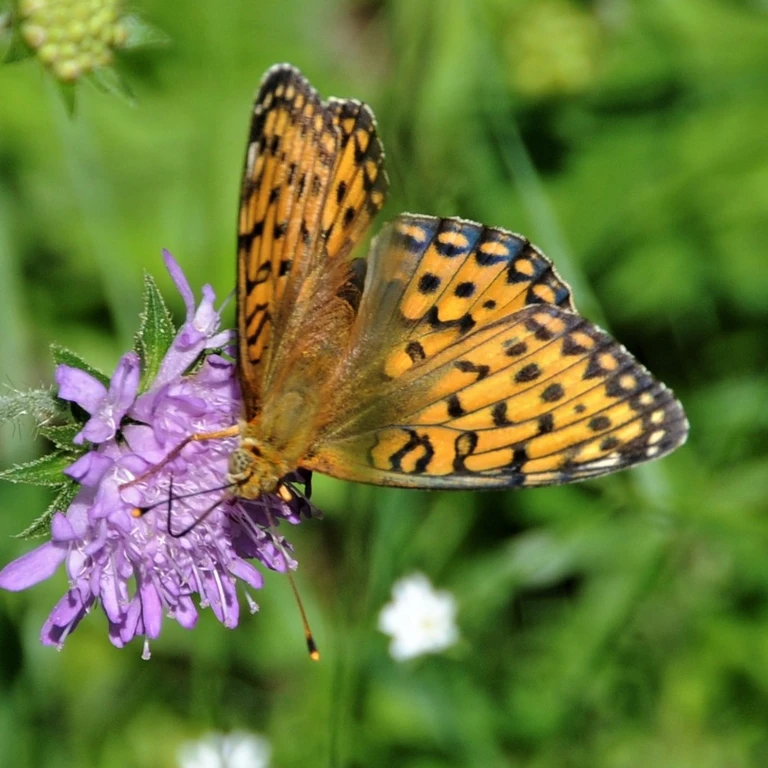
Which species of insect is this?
Speyeria aglaja
